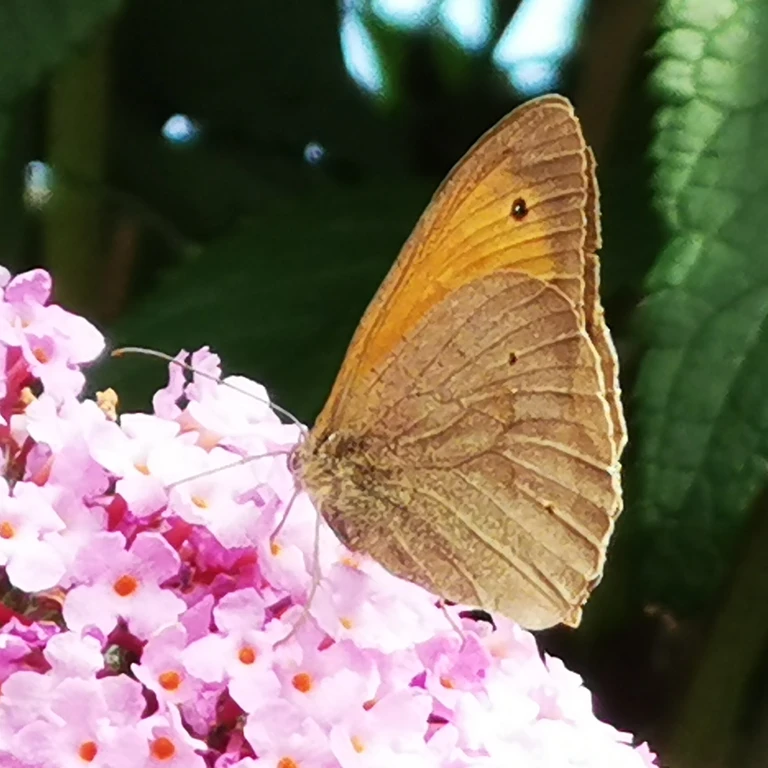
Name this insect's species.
Maniola jurtina
